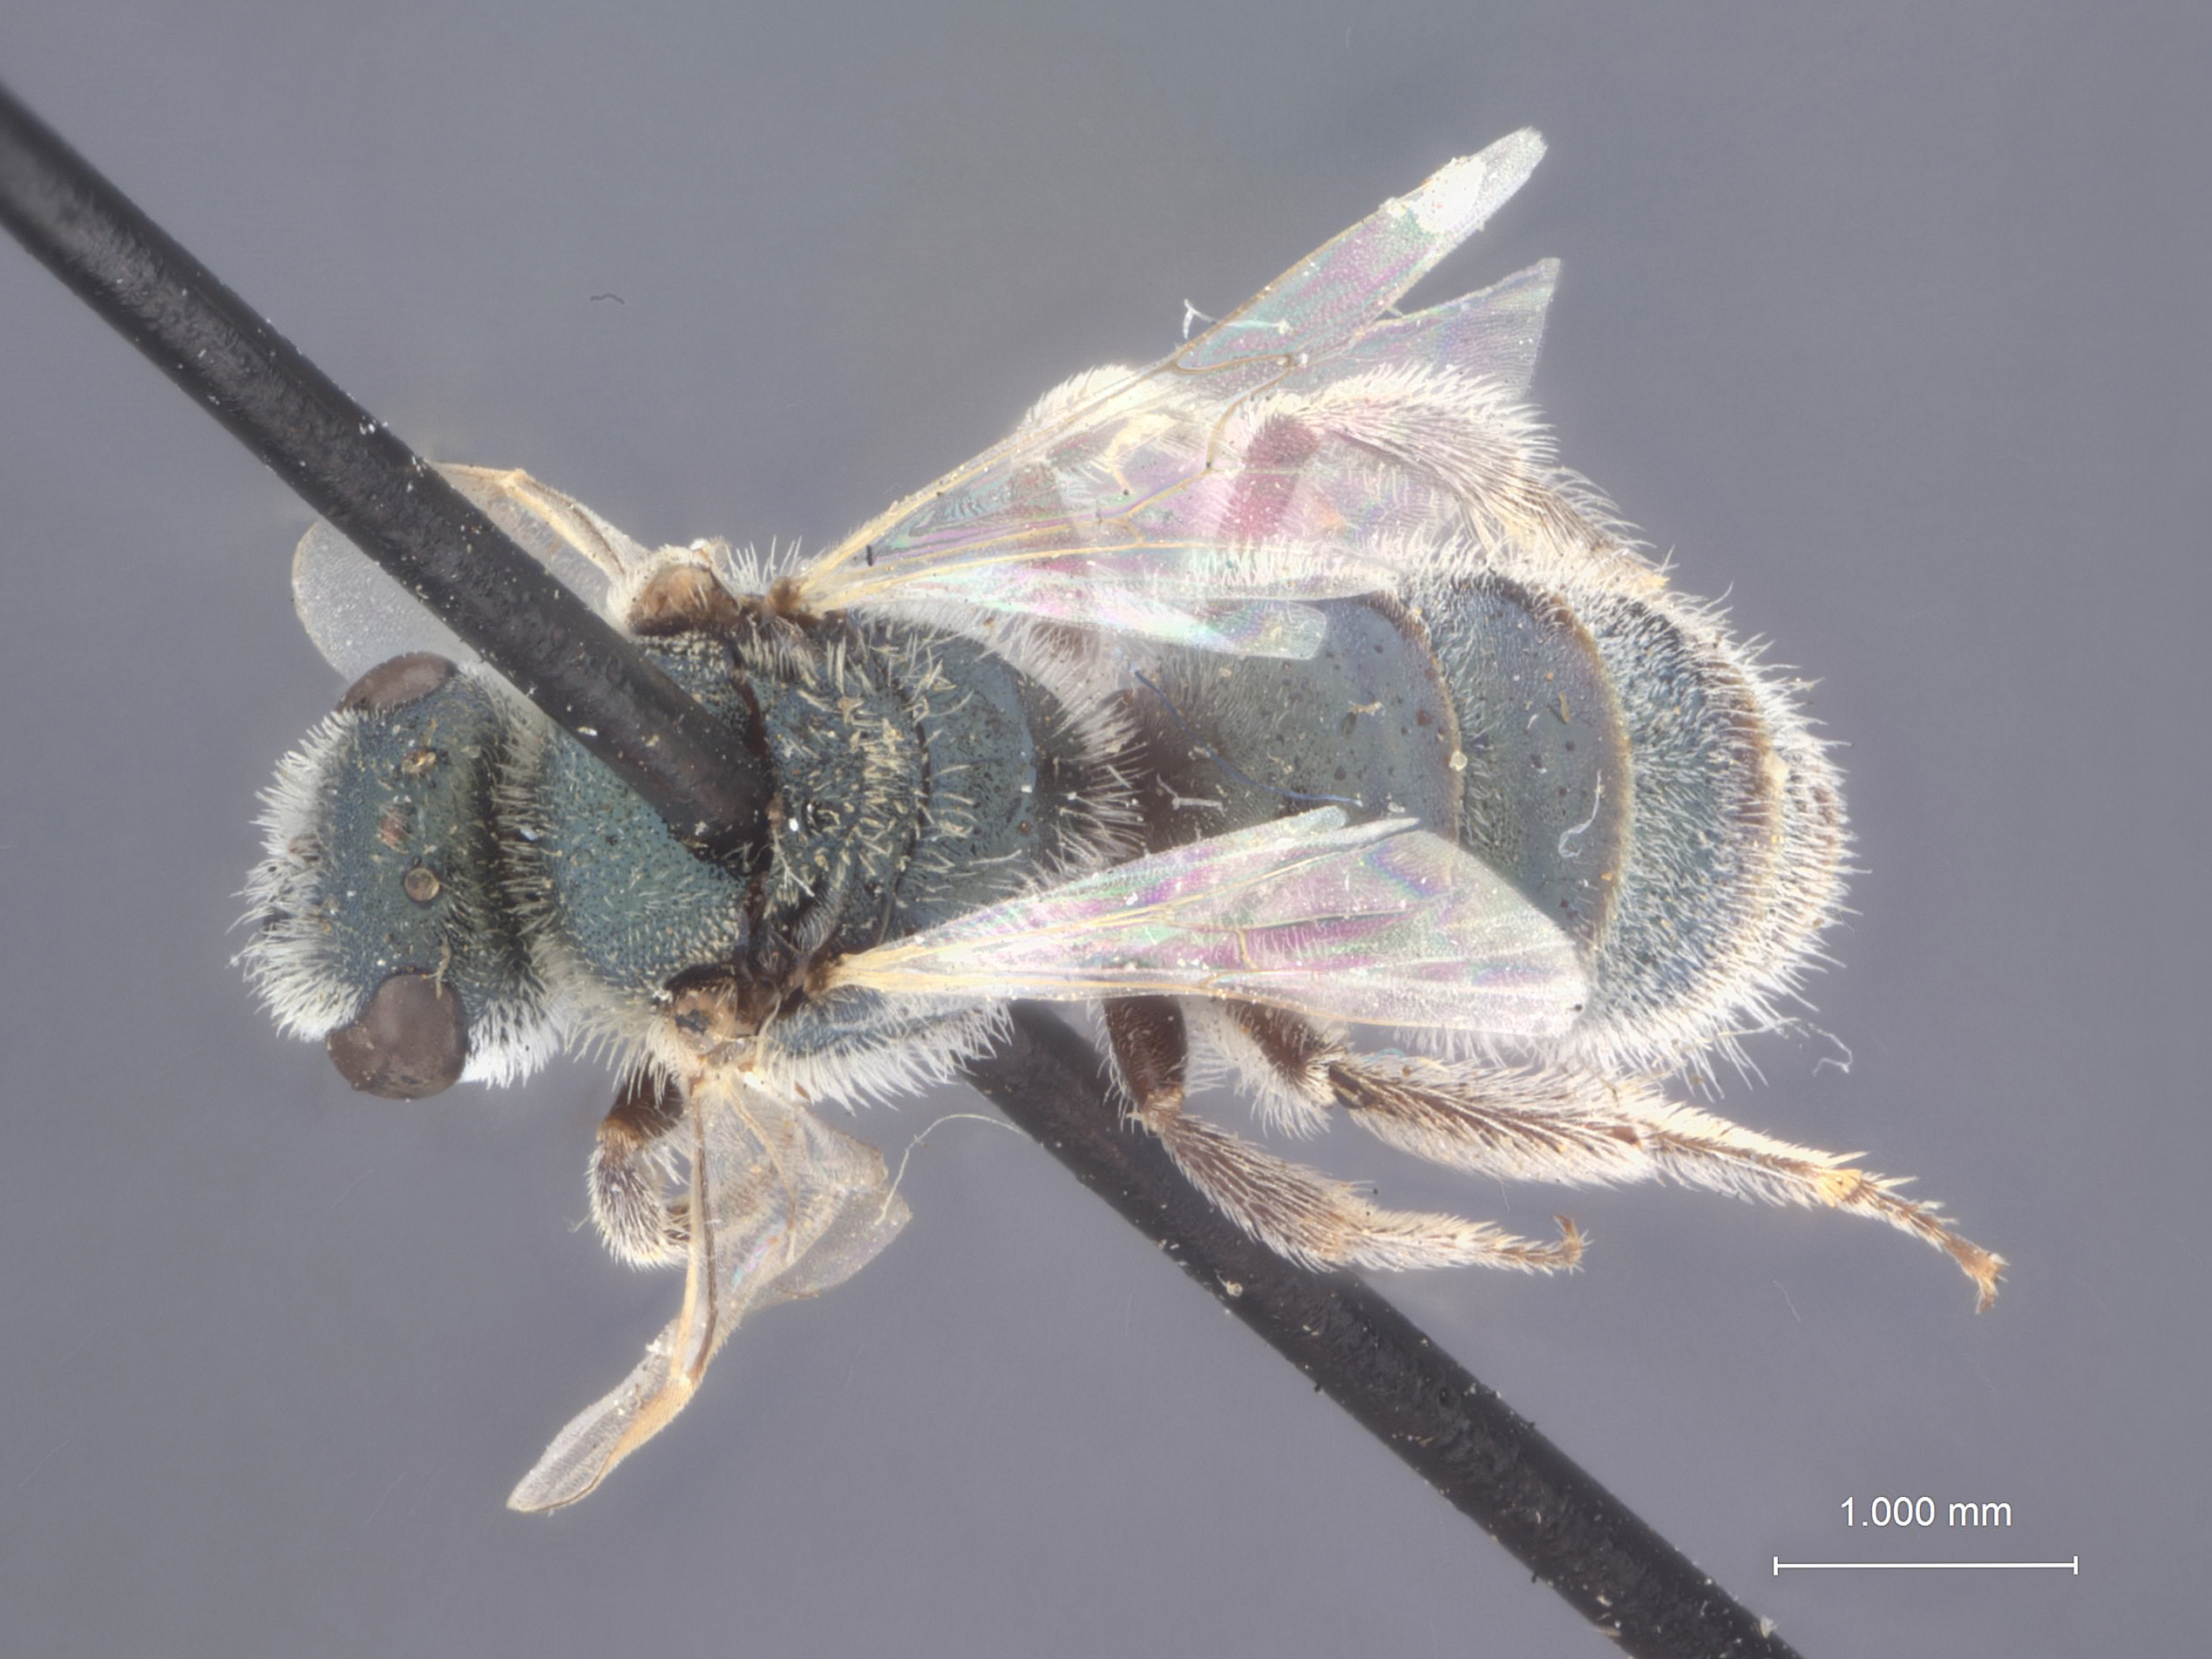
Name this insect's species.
Halictus pruinosiformis
